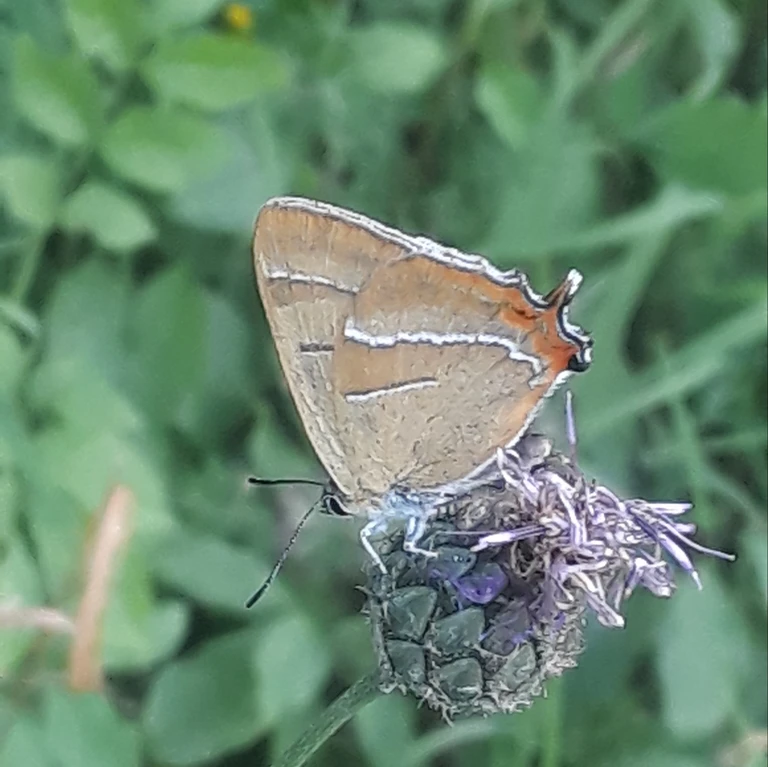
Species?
Thecla betulae
